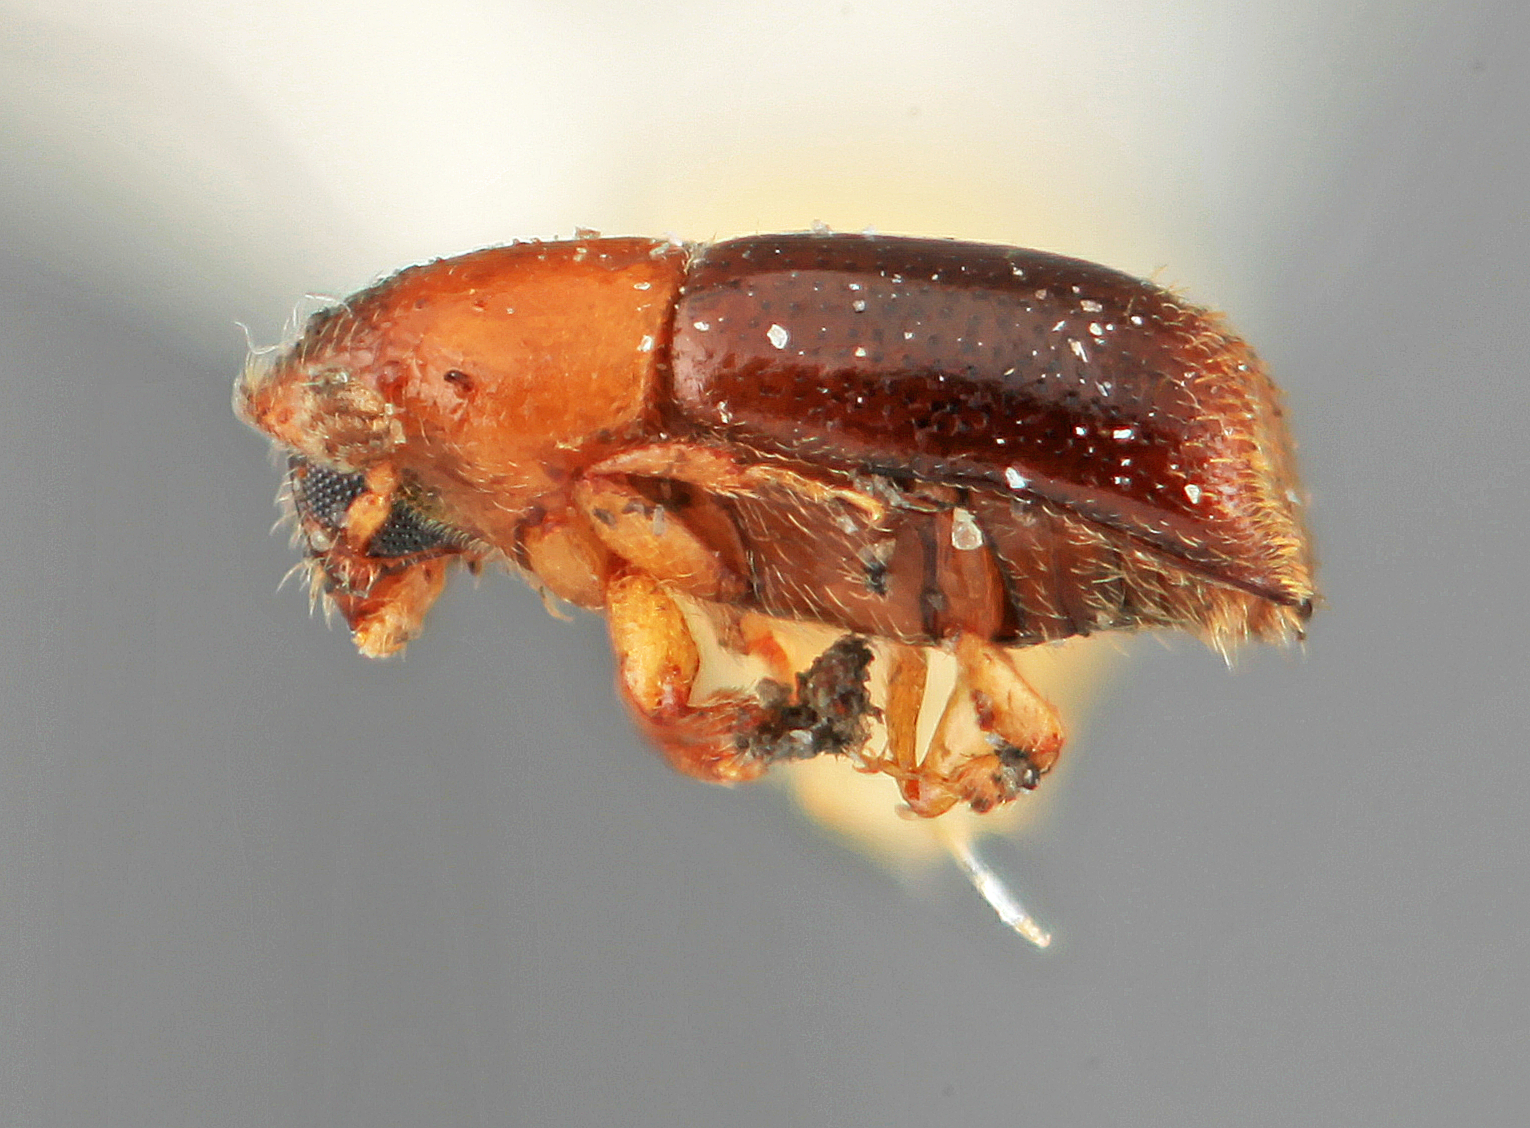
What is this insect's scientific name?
Gnathotrypanus terebratus
